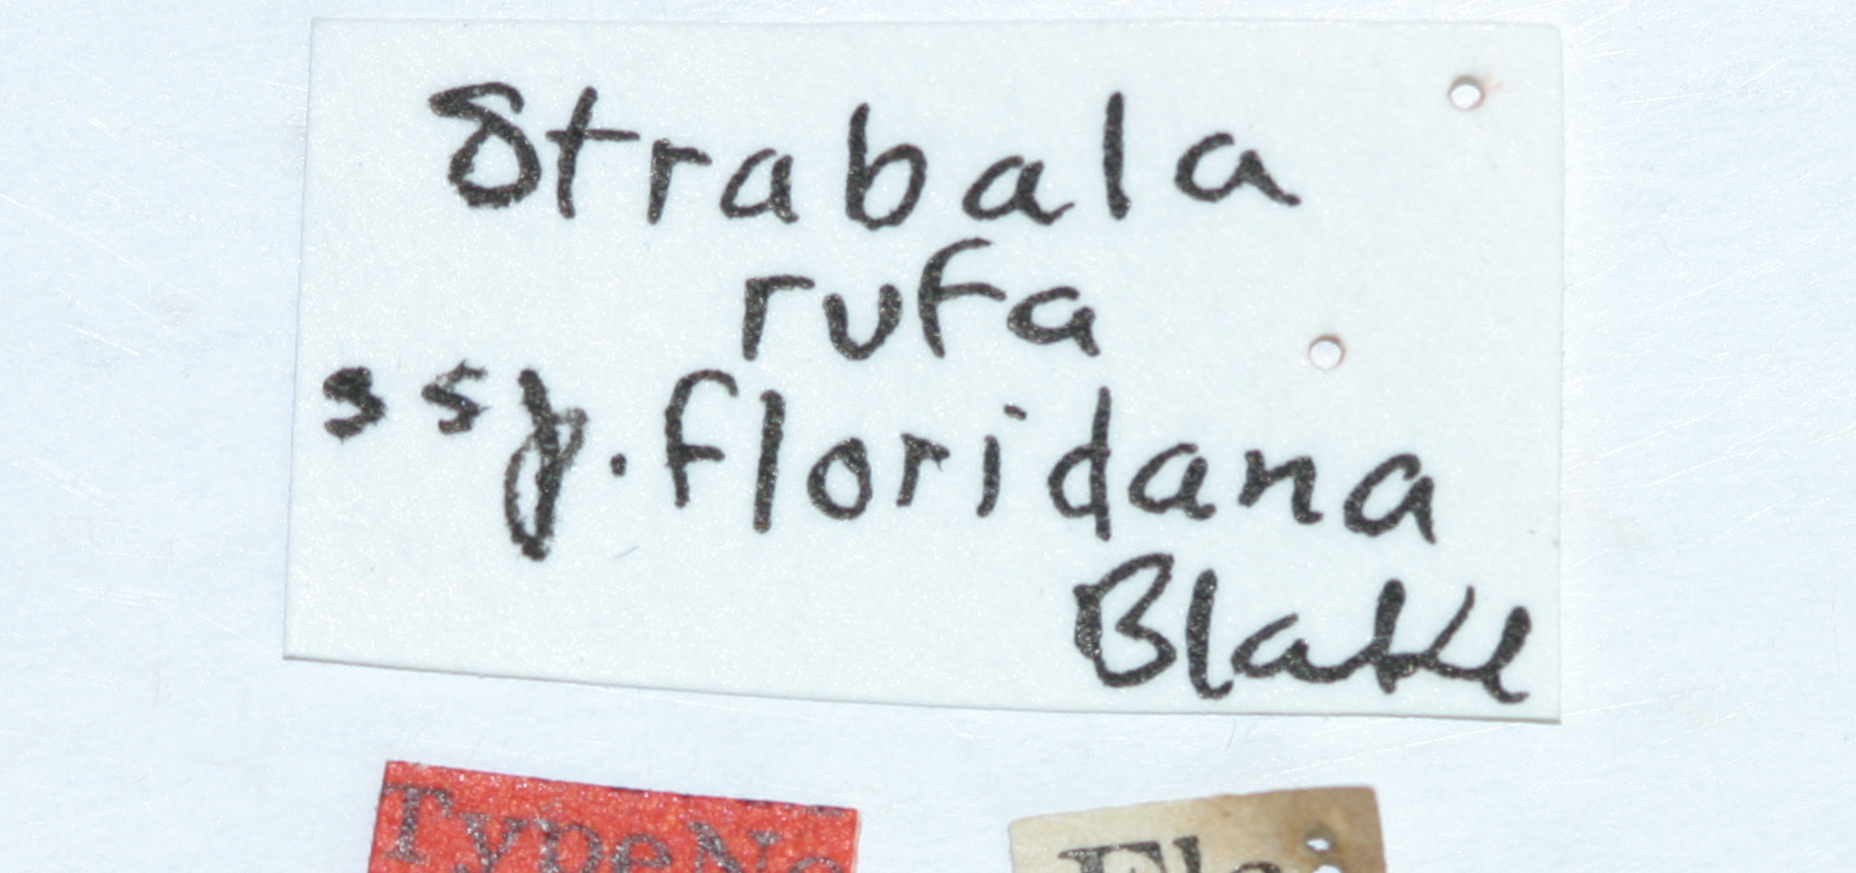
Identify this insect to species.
Strabala rufa
